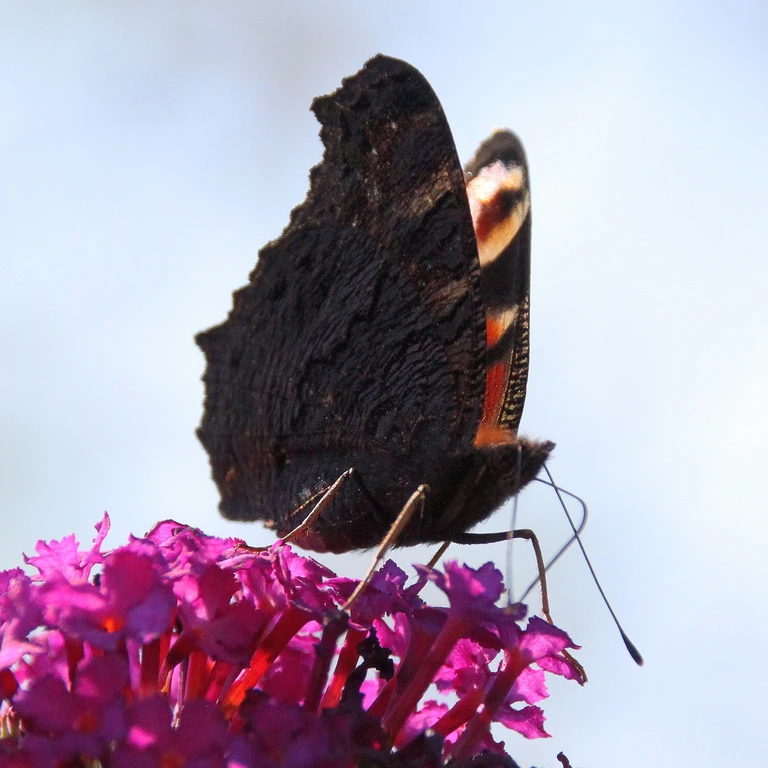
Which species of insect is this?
Aglais io
